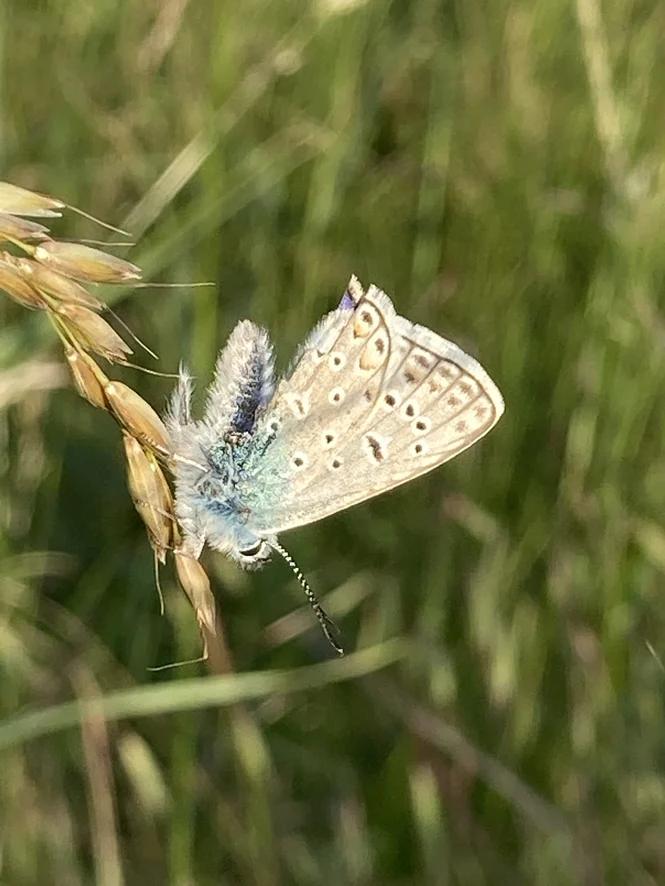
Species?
Polyommatus icarus
